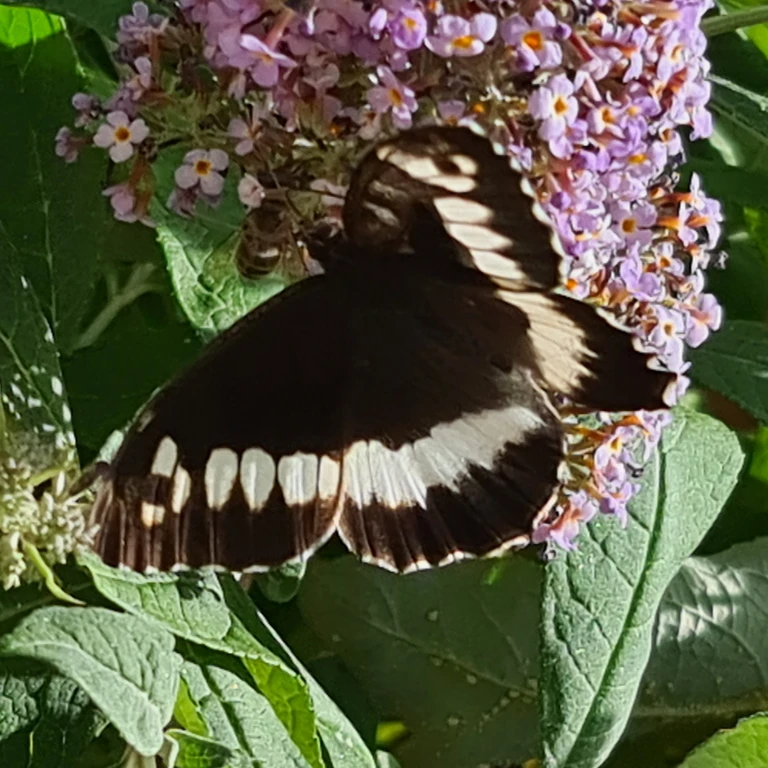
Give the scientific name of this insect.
Brintesia circe
